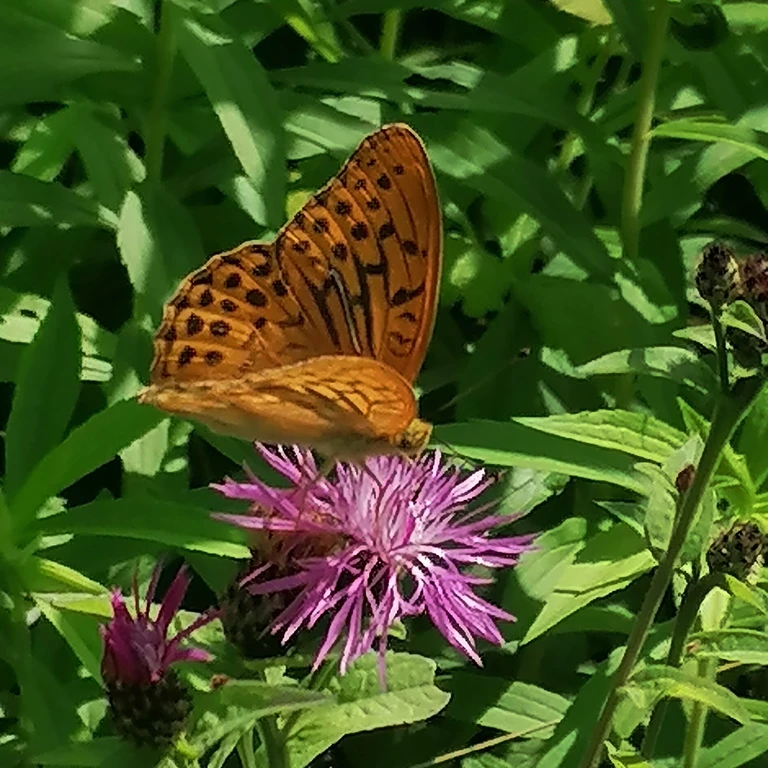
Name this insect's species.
Argynnis paphia
